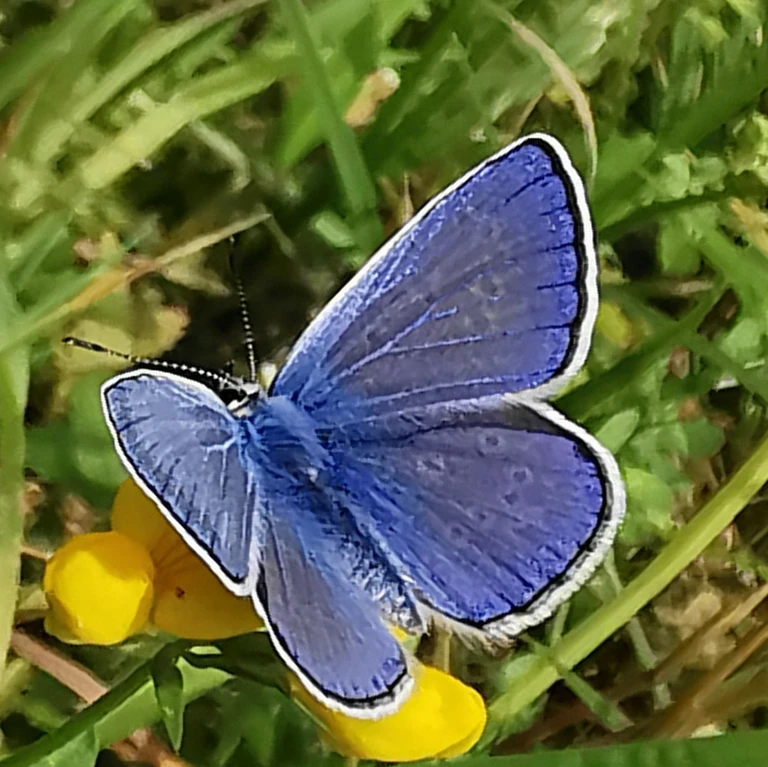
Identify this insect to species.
Polyommatus icarus
